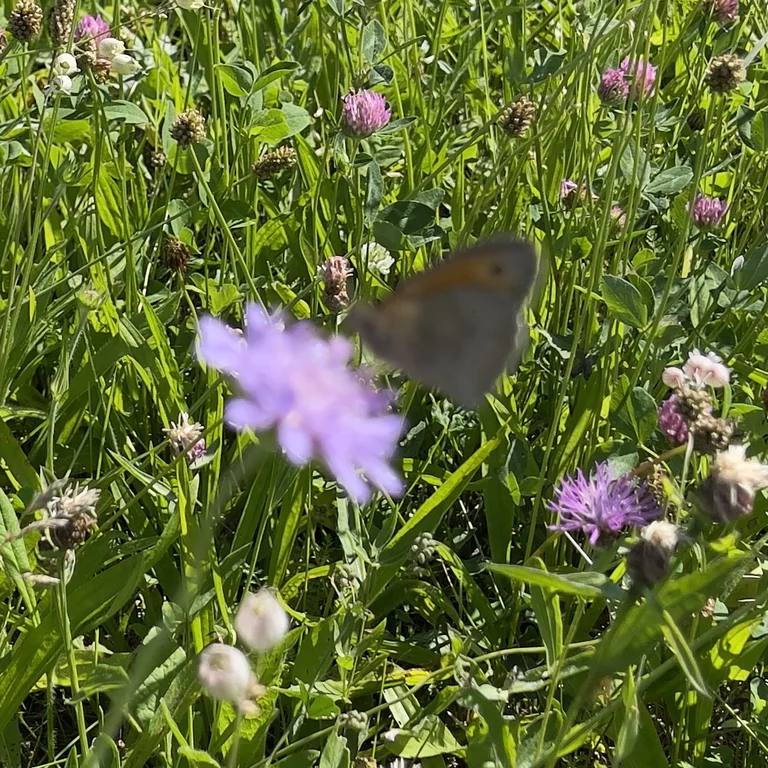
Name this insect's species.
Maniola jurtina
